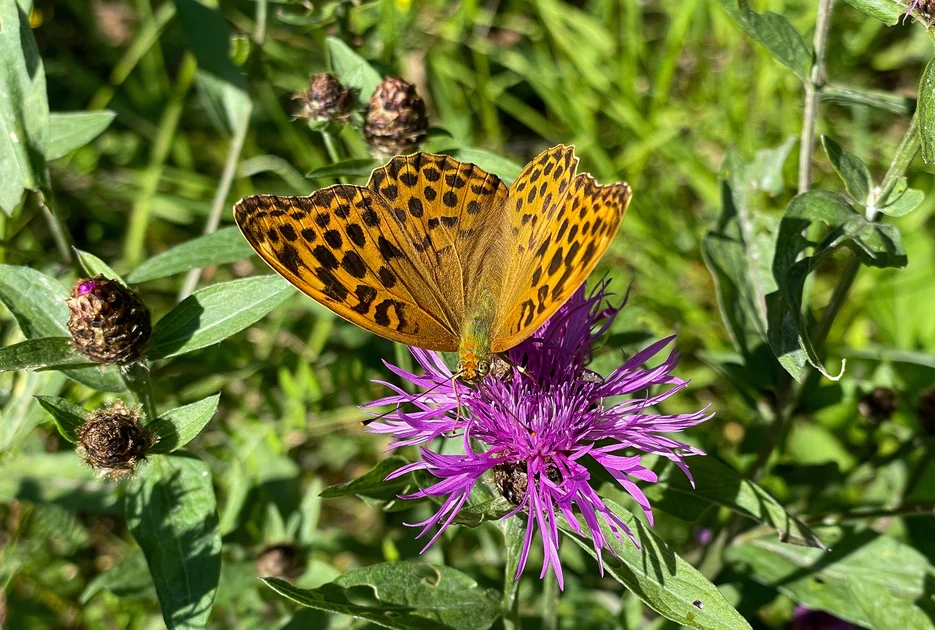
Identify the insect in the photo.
Argynnis paphia
